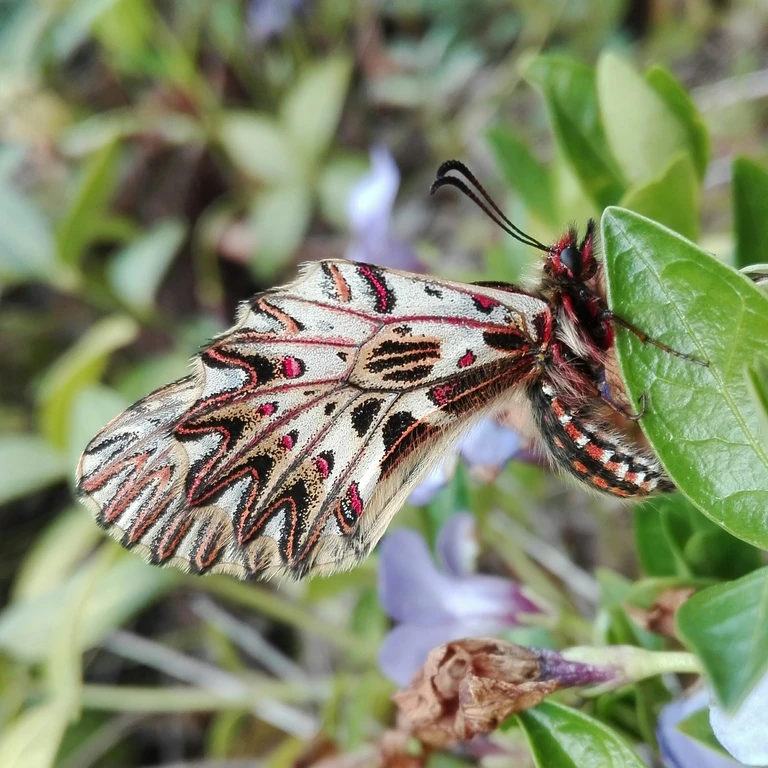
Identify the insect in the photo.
Zerynthia polyxena
